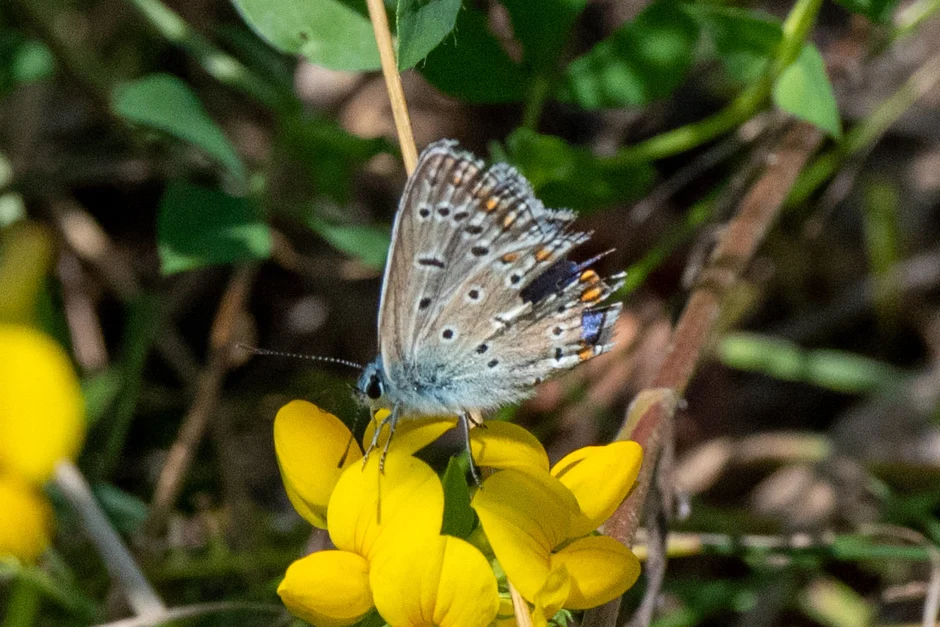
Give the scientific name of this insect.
Polyommatus icarus
